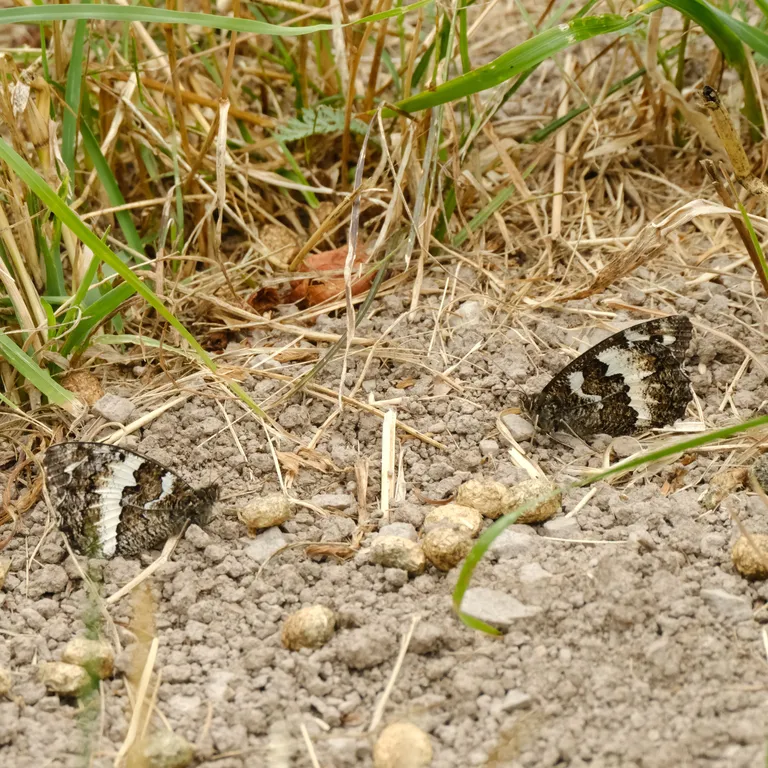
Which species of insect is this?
Brintesia circe
